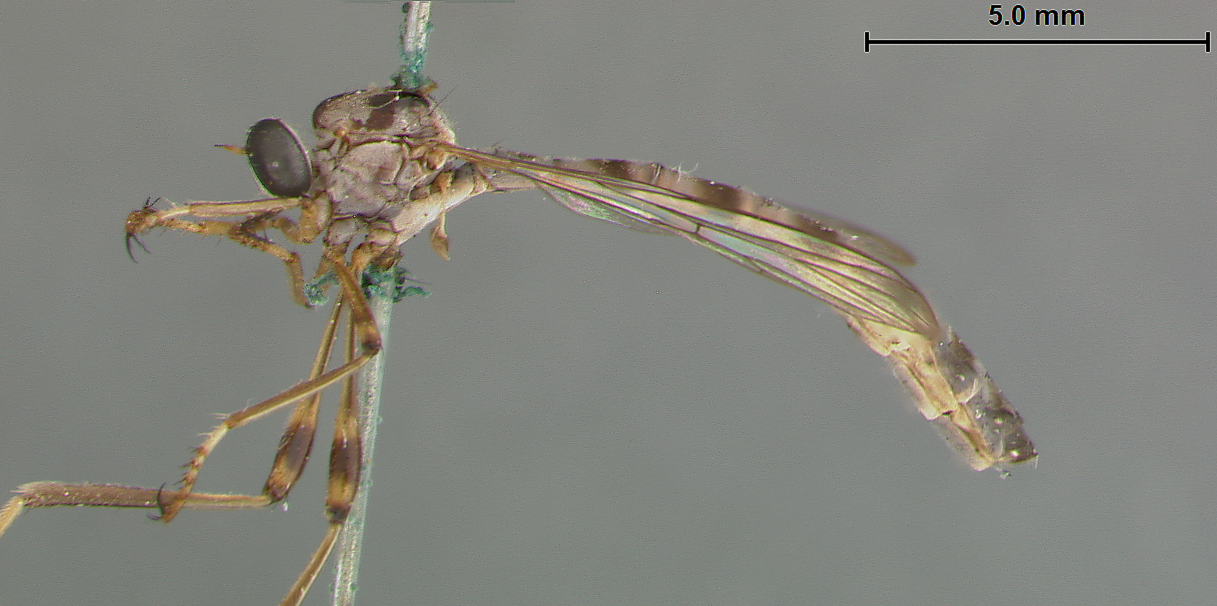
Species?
Leptogaster virgatus
